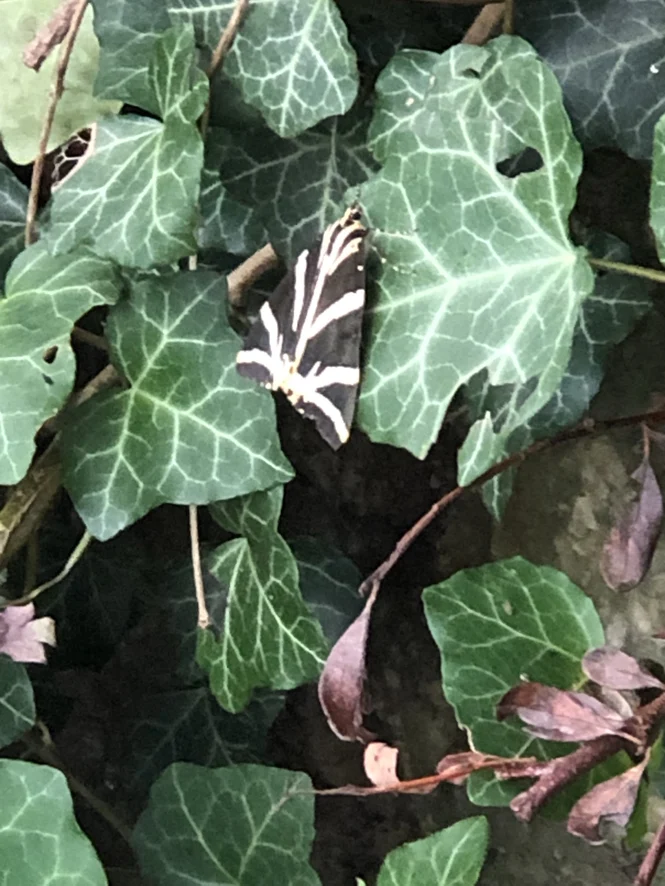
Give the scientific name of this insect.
Euplagia quadripunctaria
